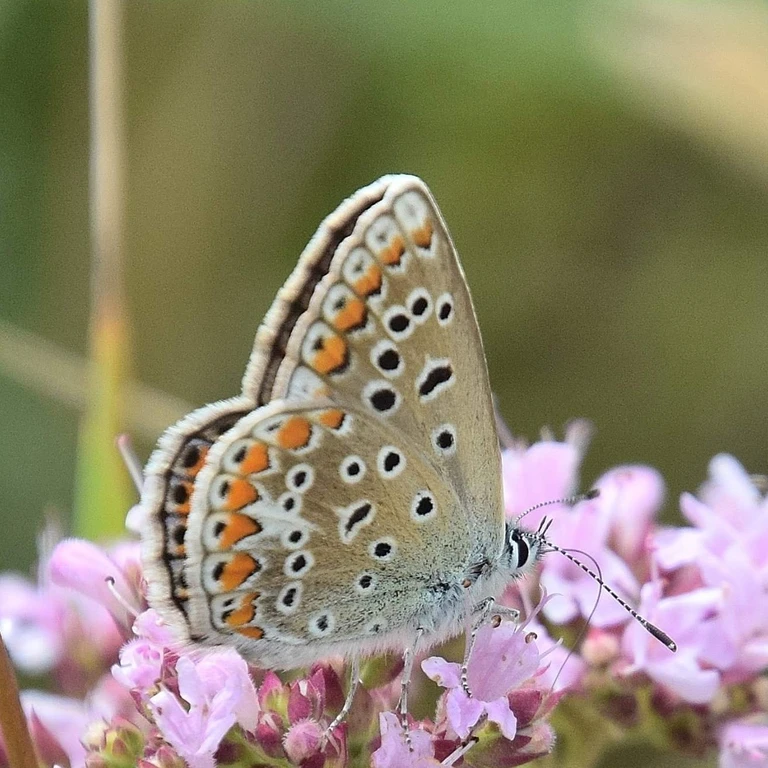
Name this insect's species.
Polyommatus icarus
